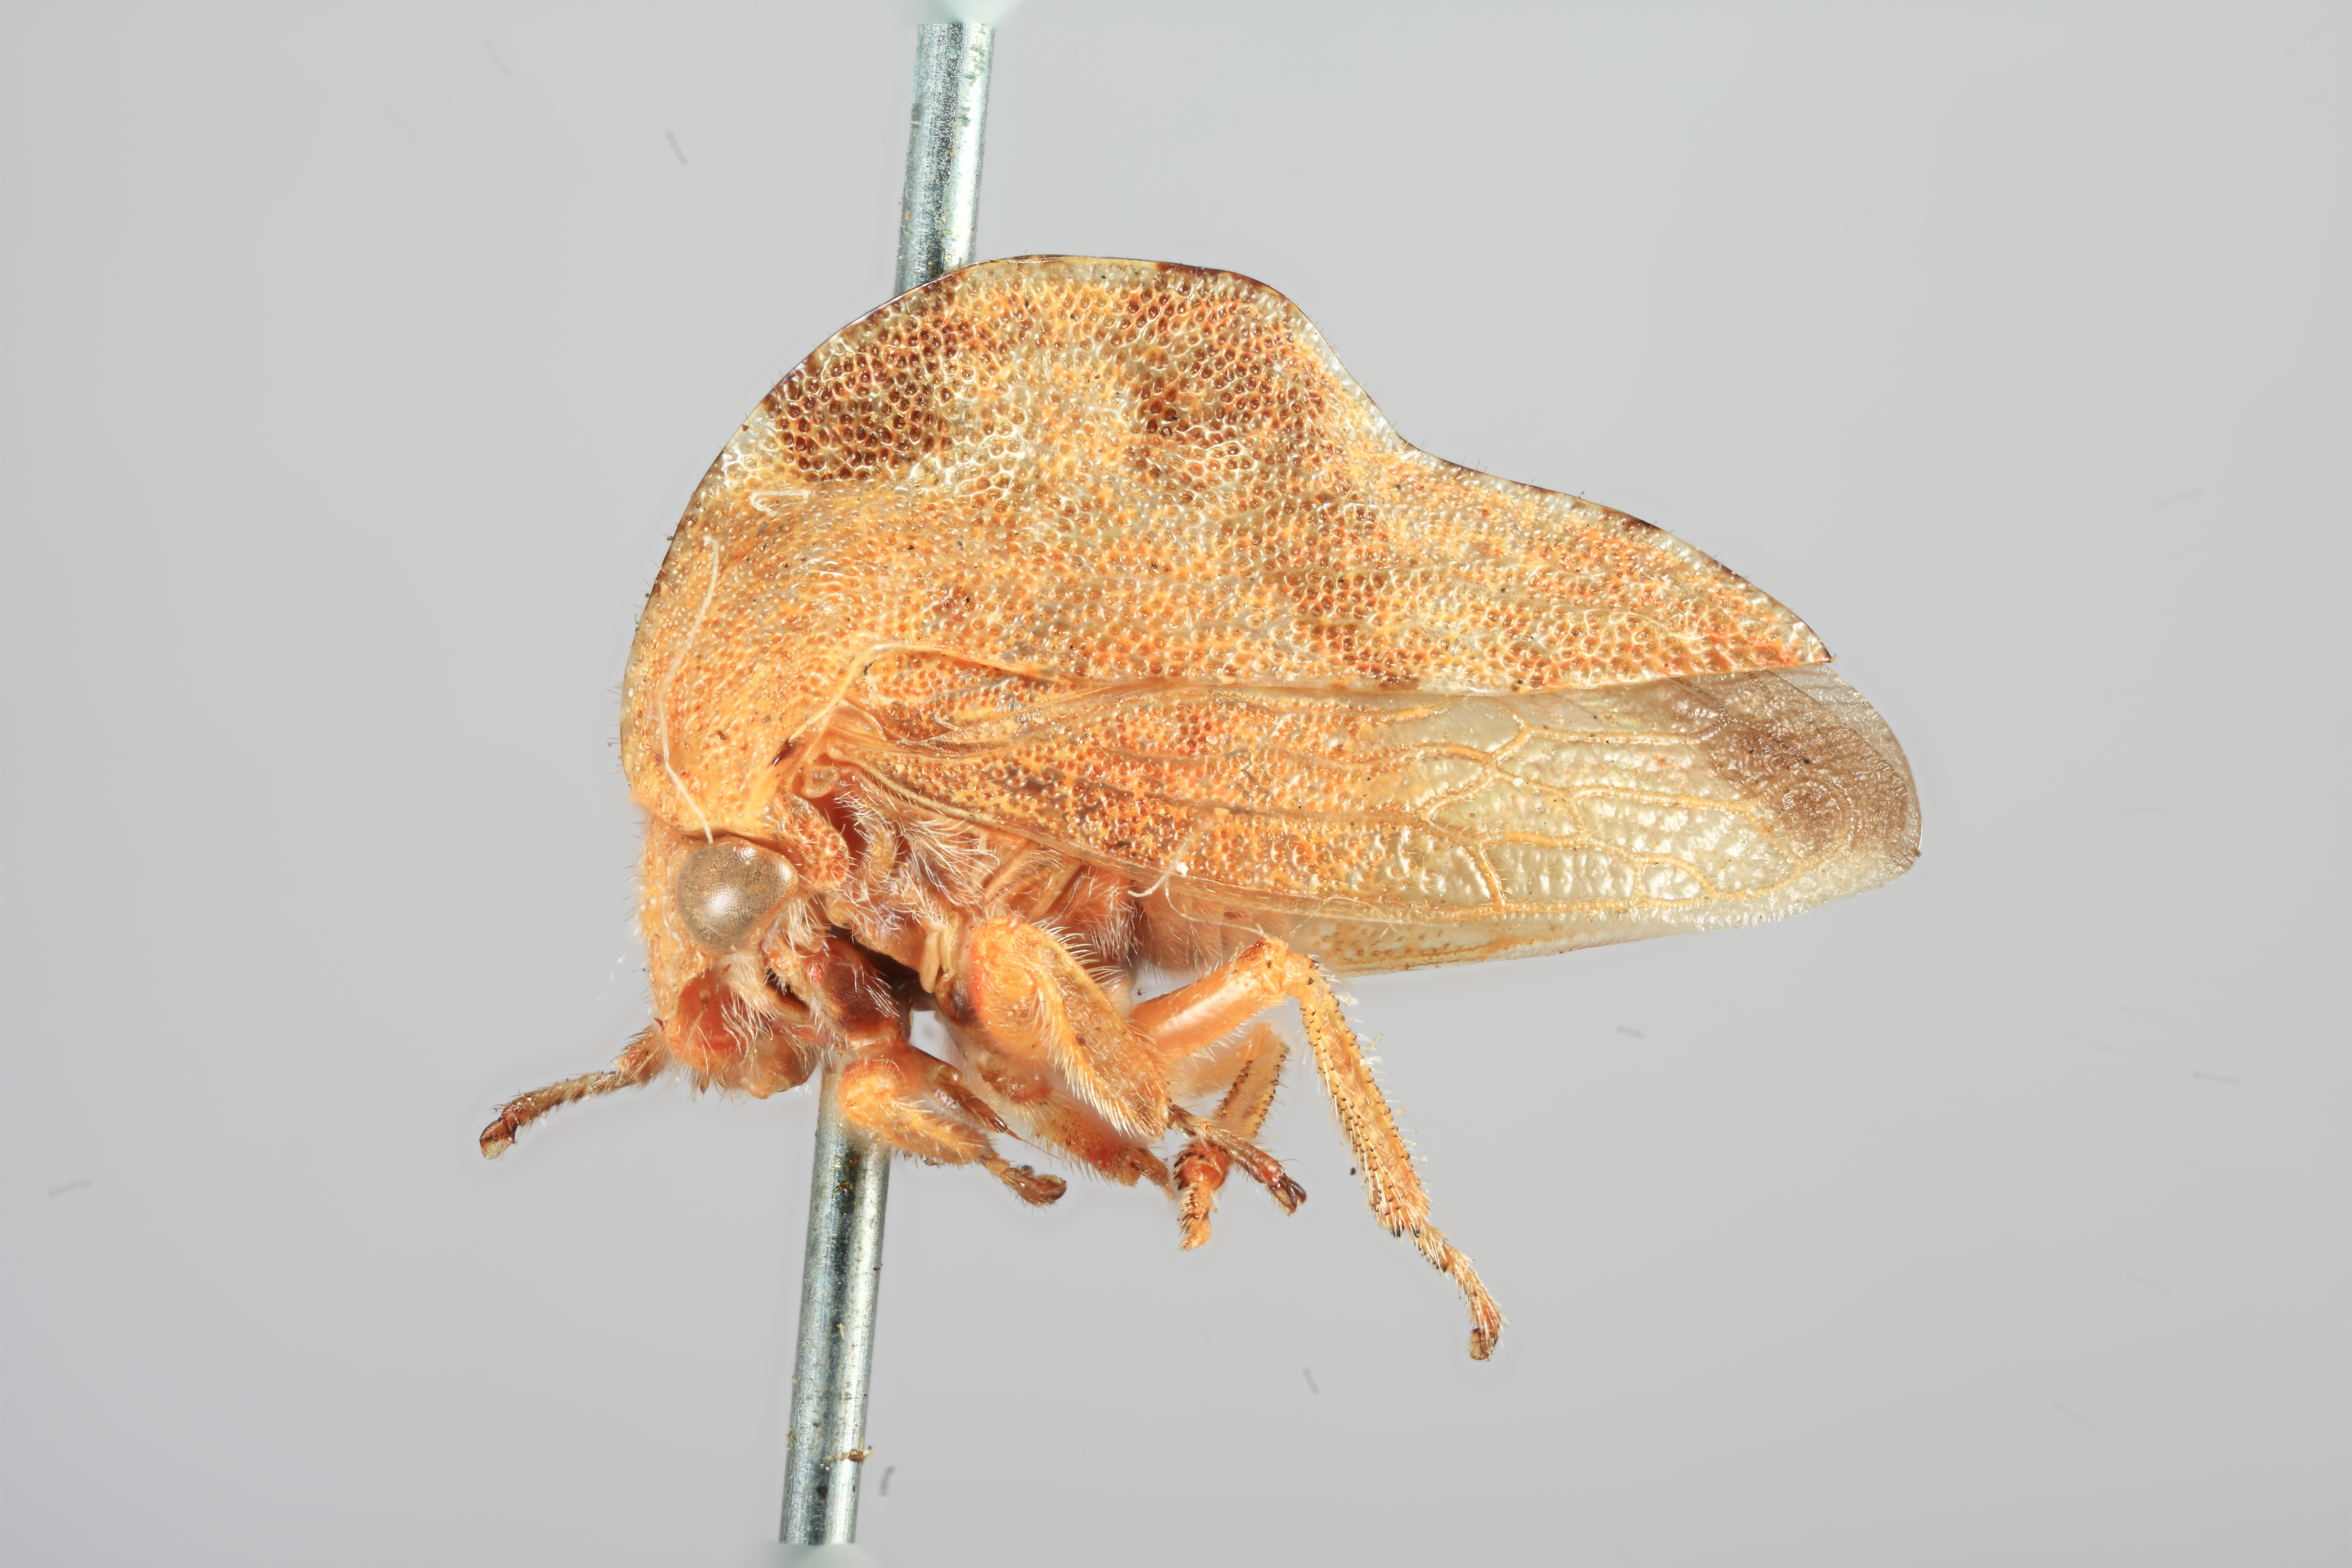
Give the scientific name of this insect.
Telamona rileyi
